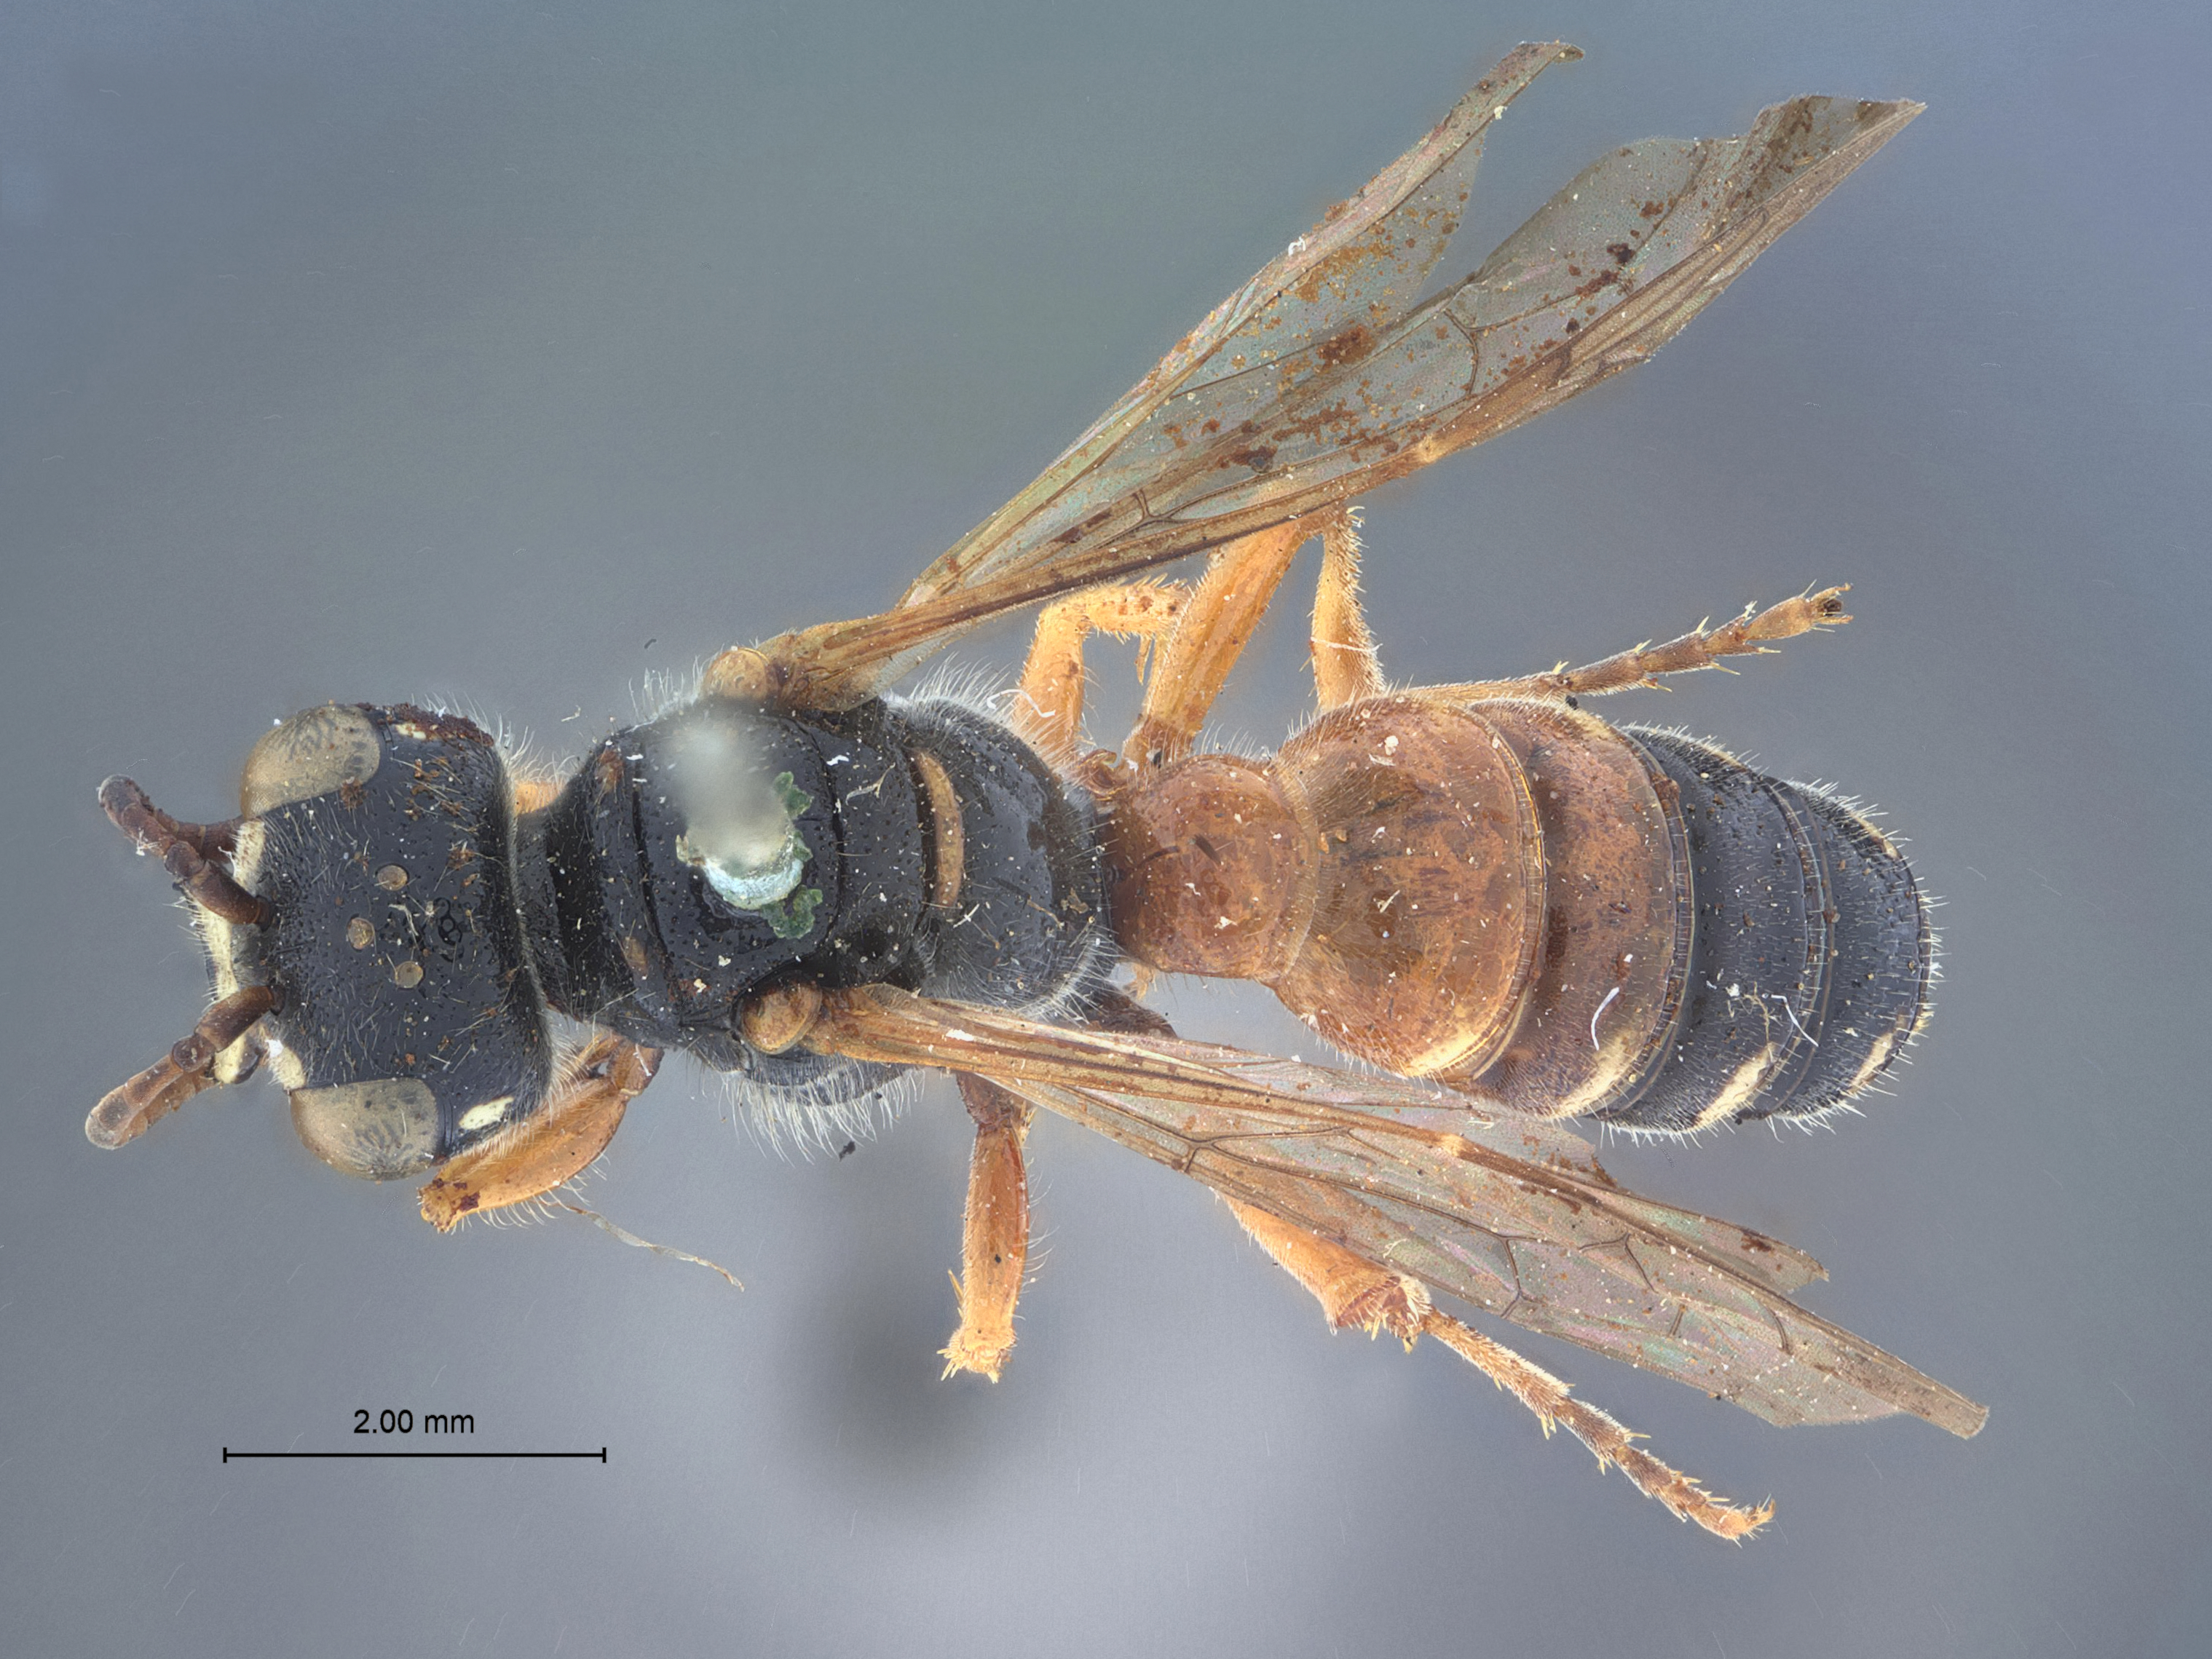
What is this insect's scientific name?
Cerceris falcifera
